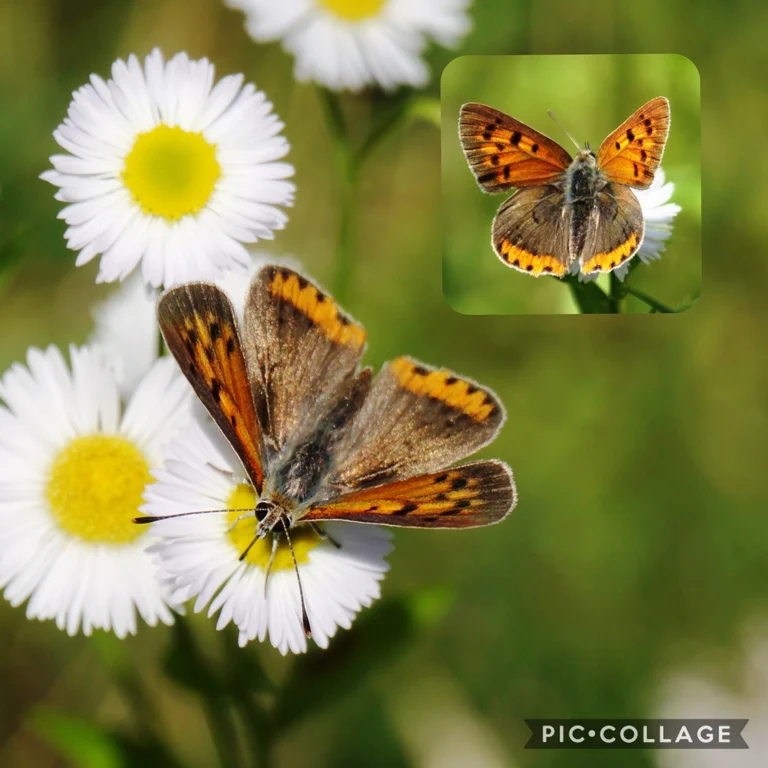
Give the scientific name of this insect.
Lycaena phlaeas
